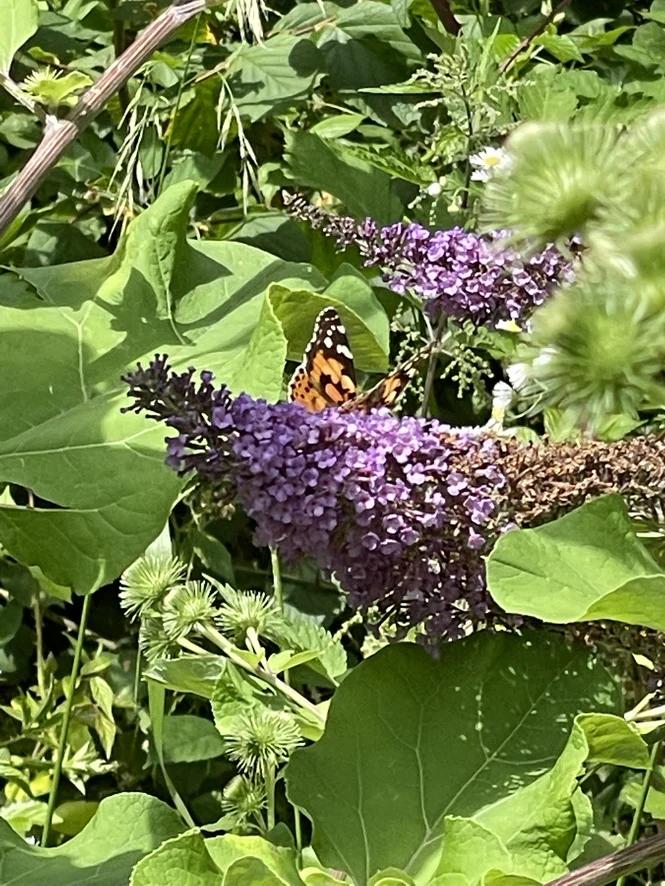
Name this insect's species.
Vanessa cardui
